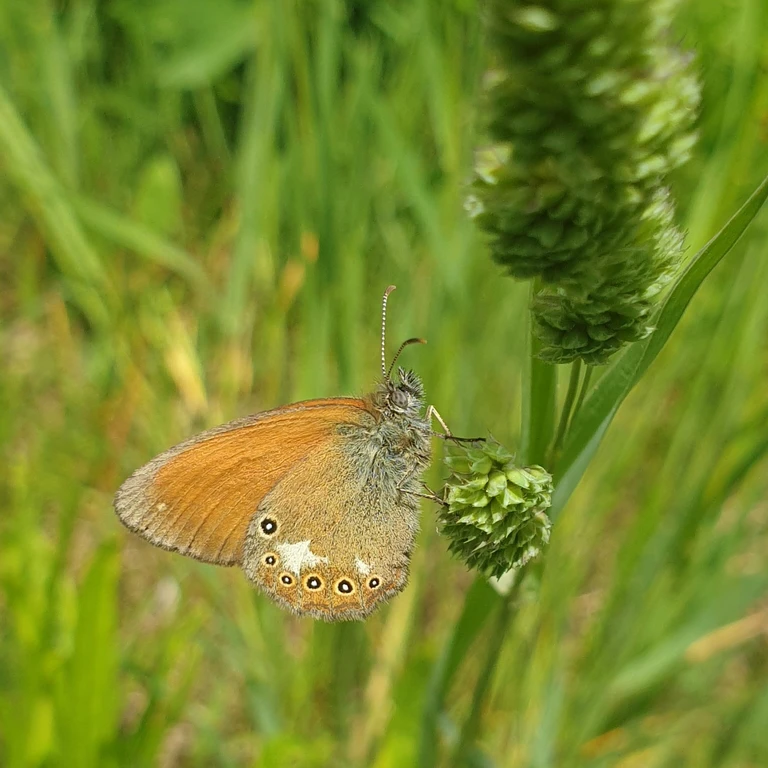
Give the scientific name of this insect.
Coenonympha glycerion (also Coenonympha iphis)
